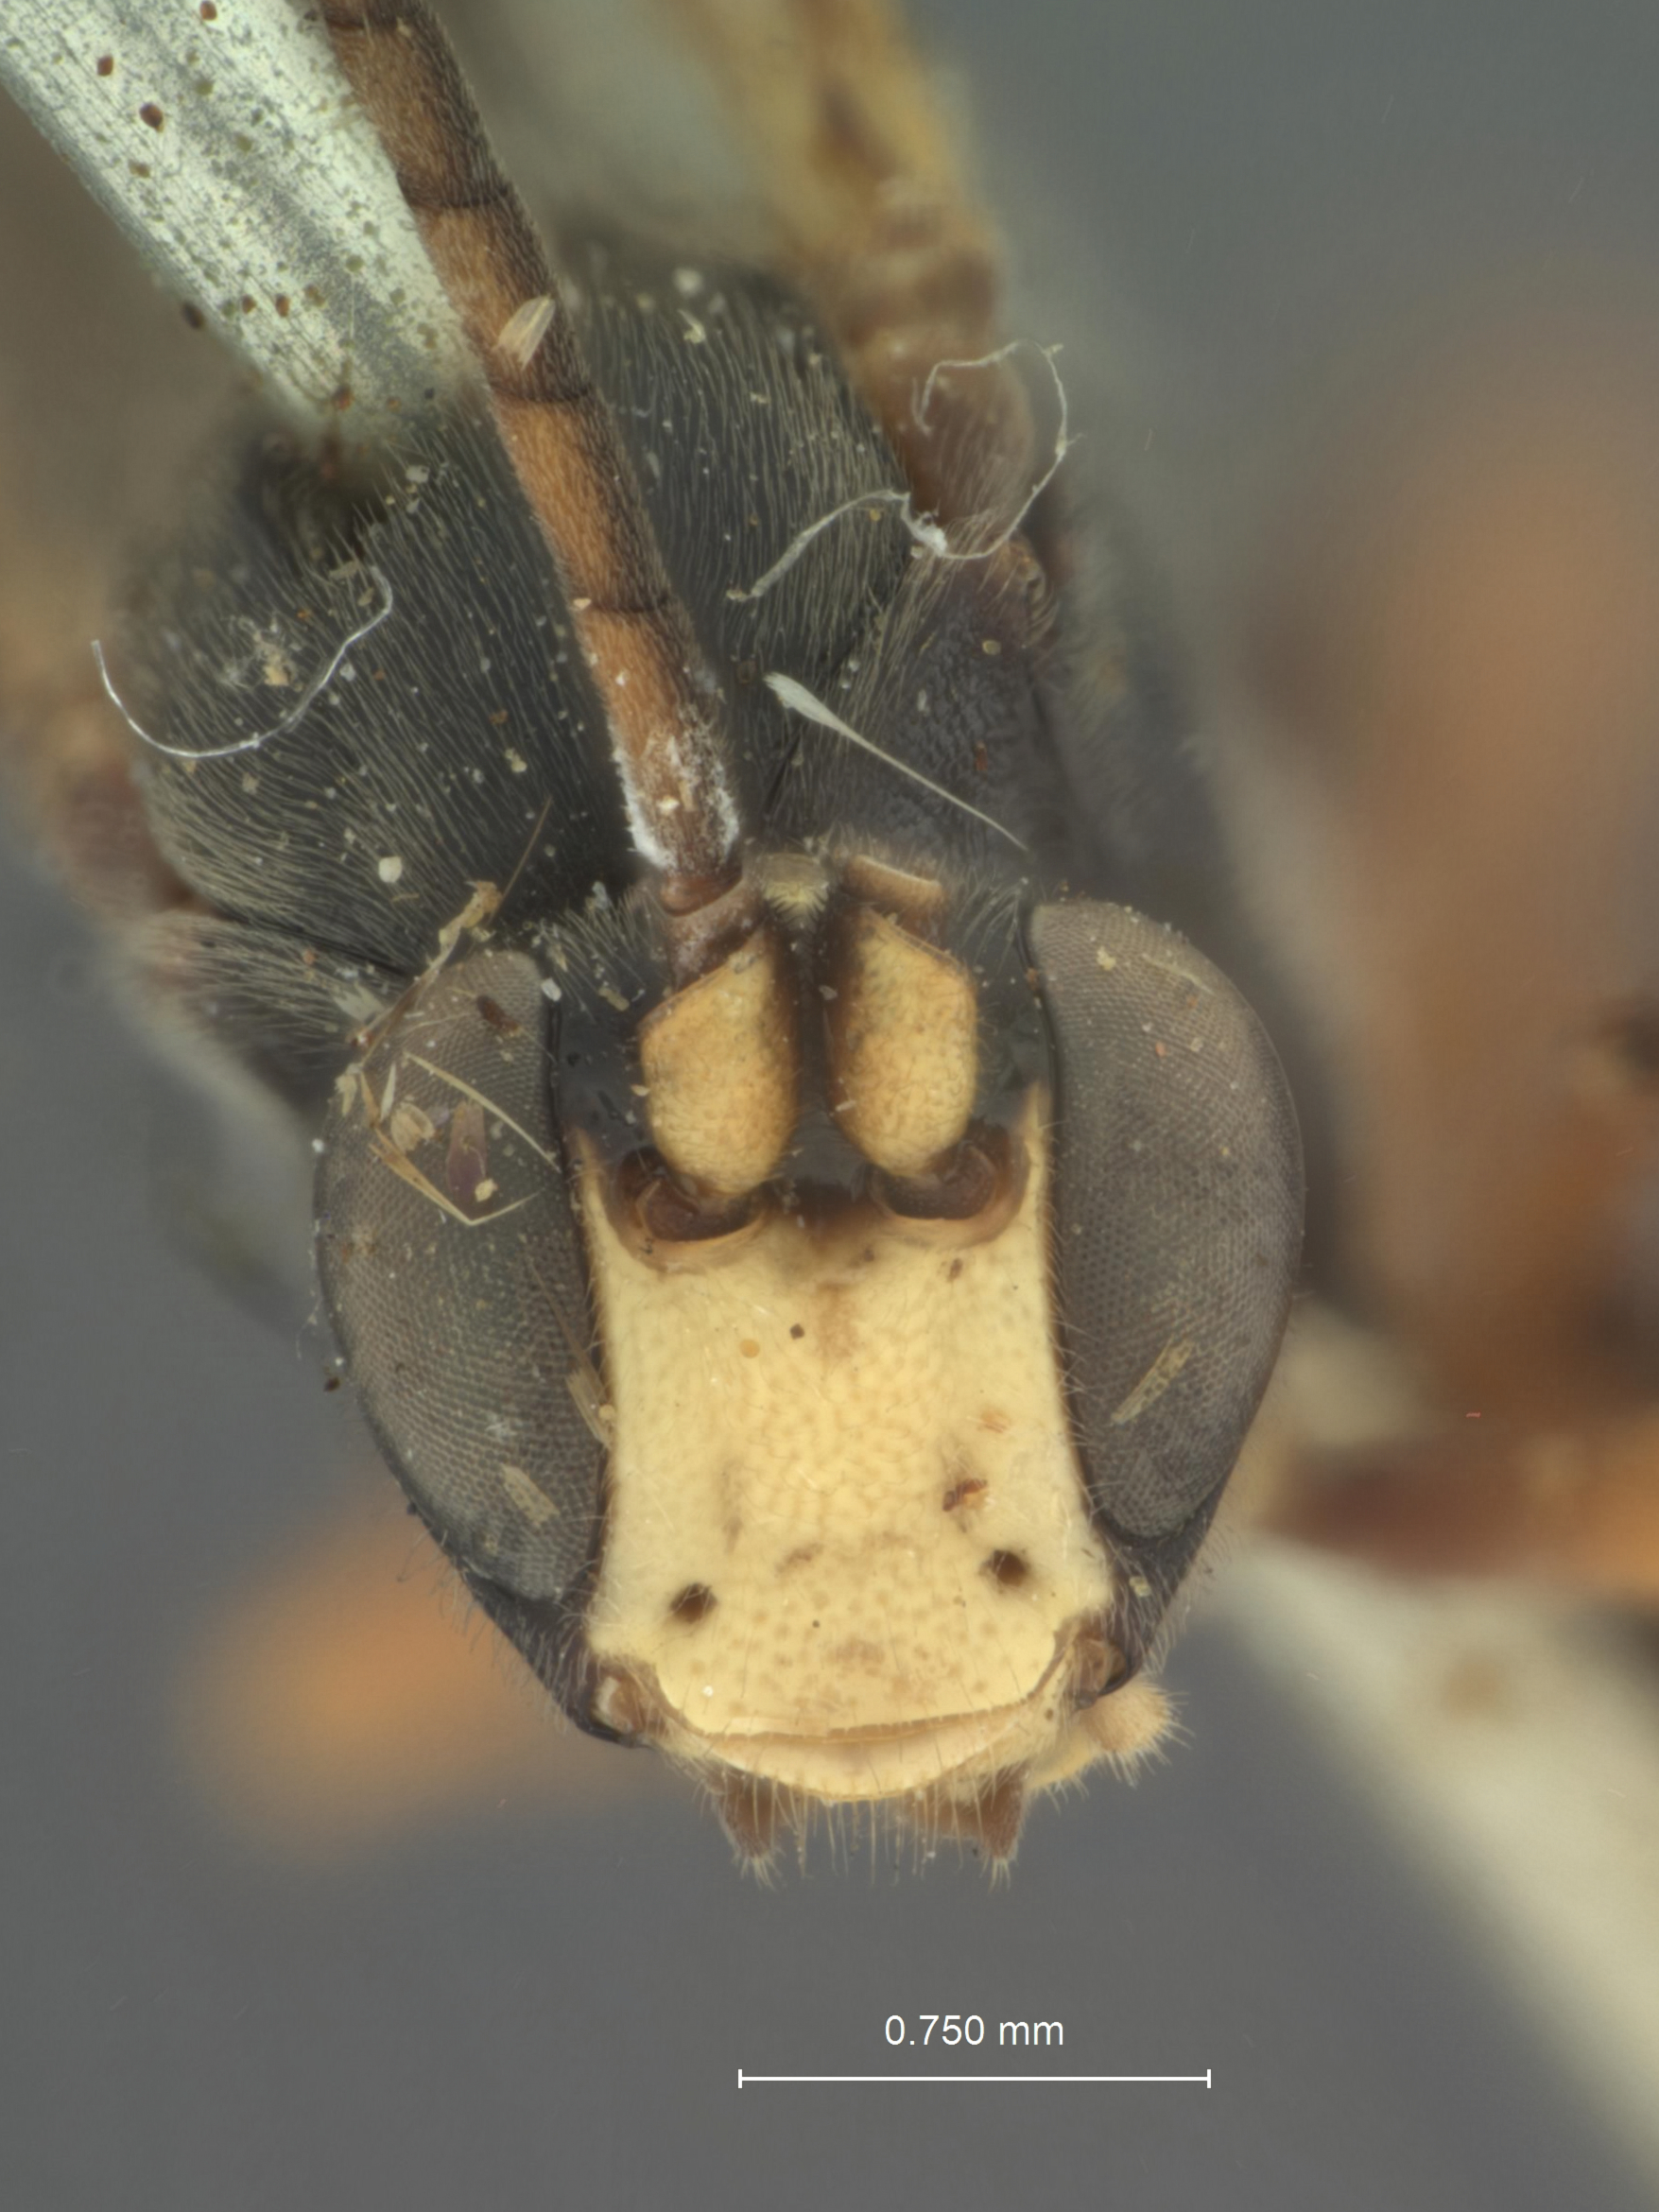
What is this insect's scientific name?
Melanichneumon seldovias
